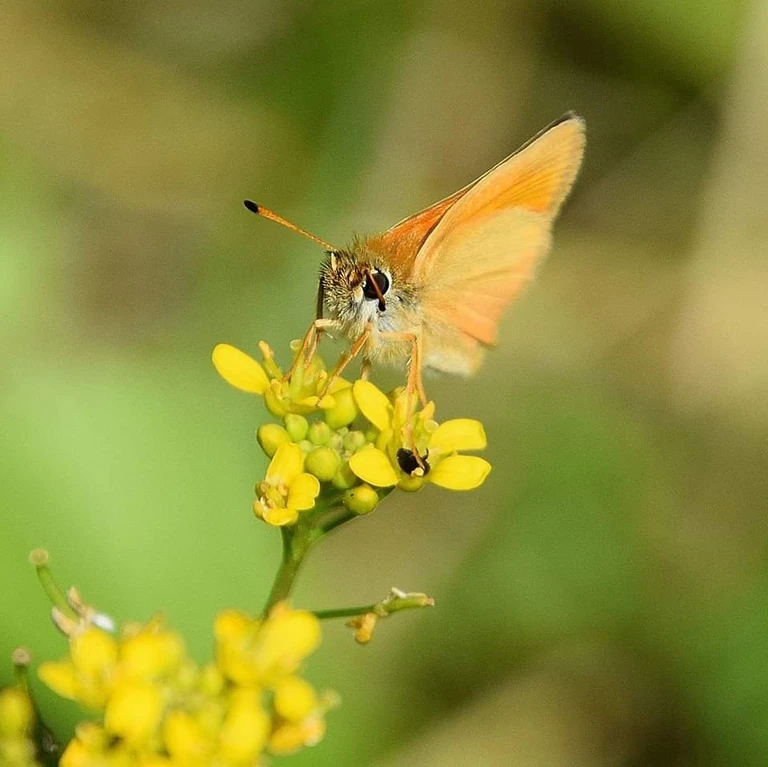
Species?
Thymelicus lineola
